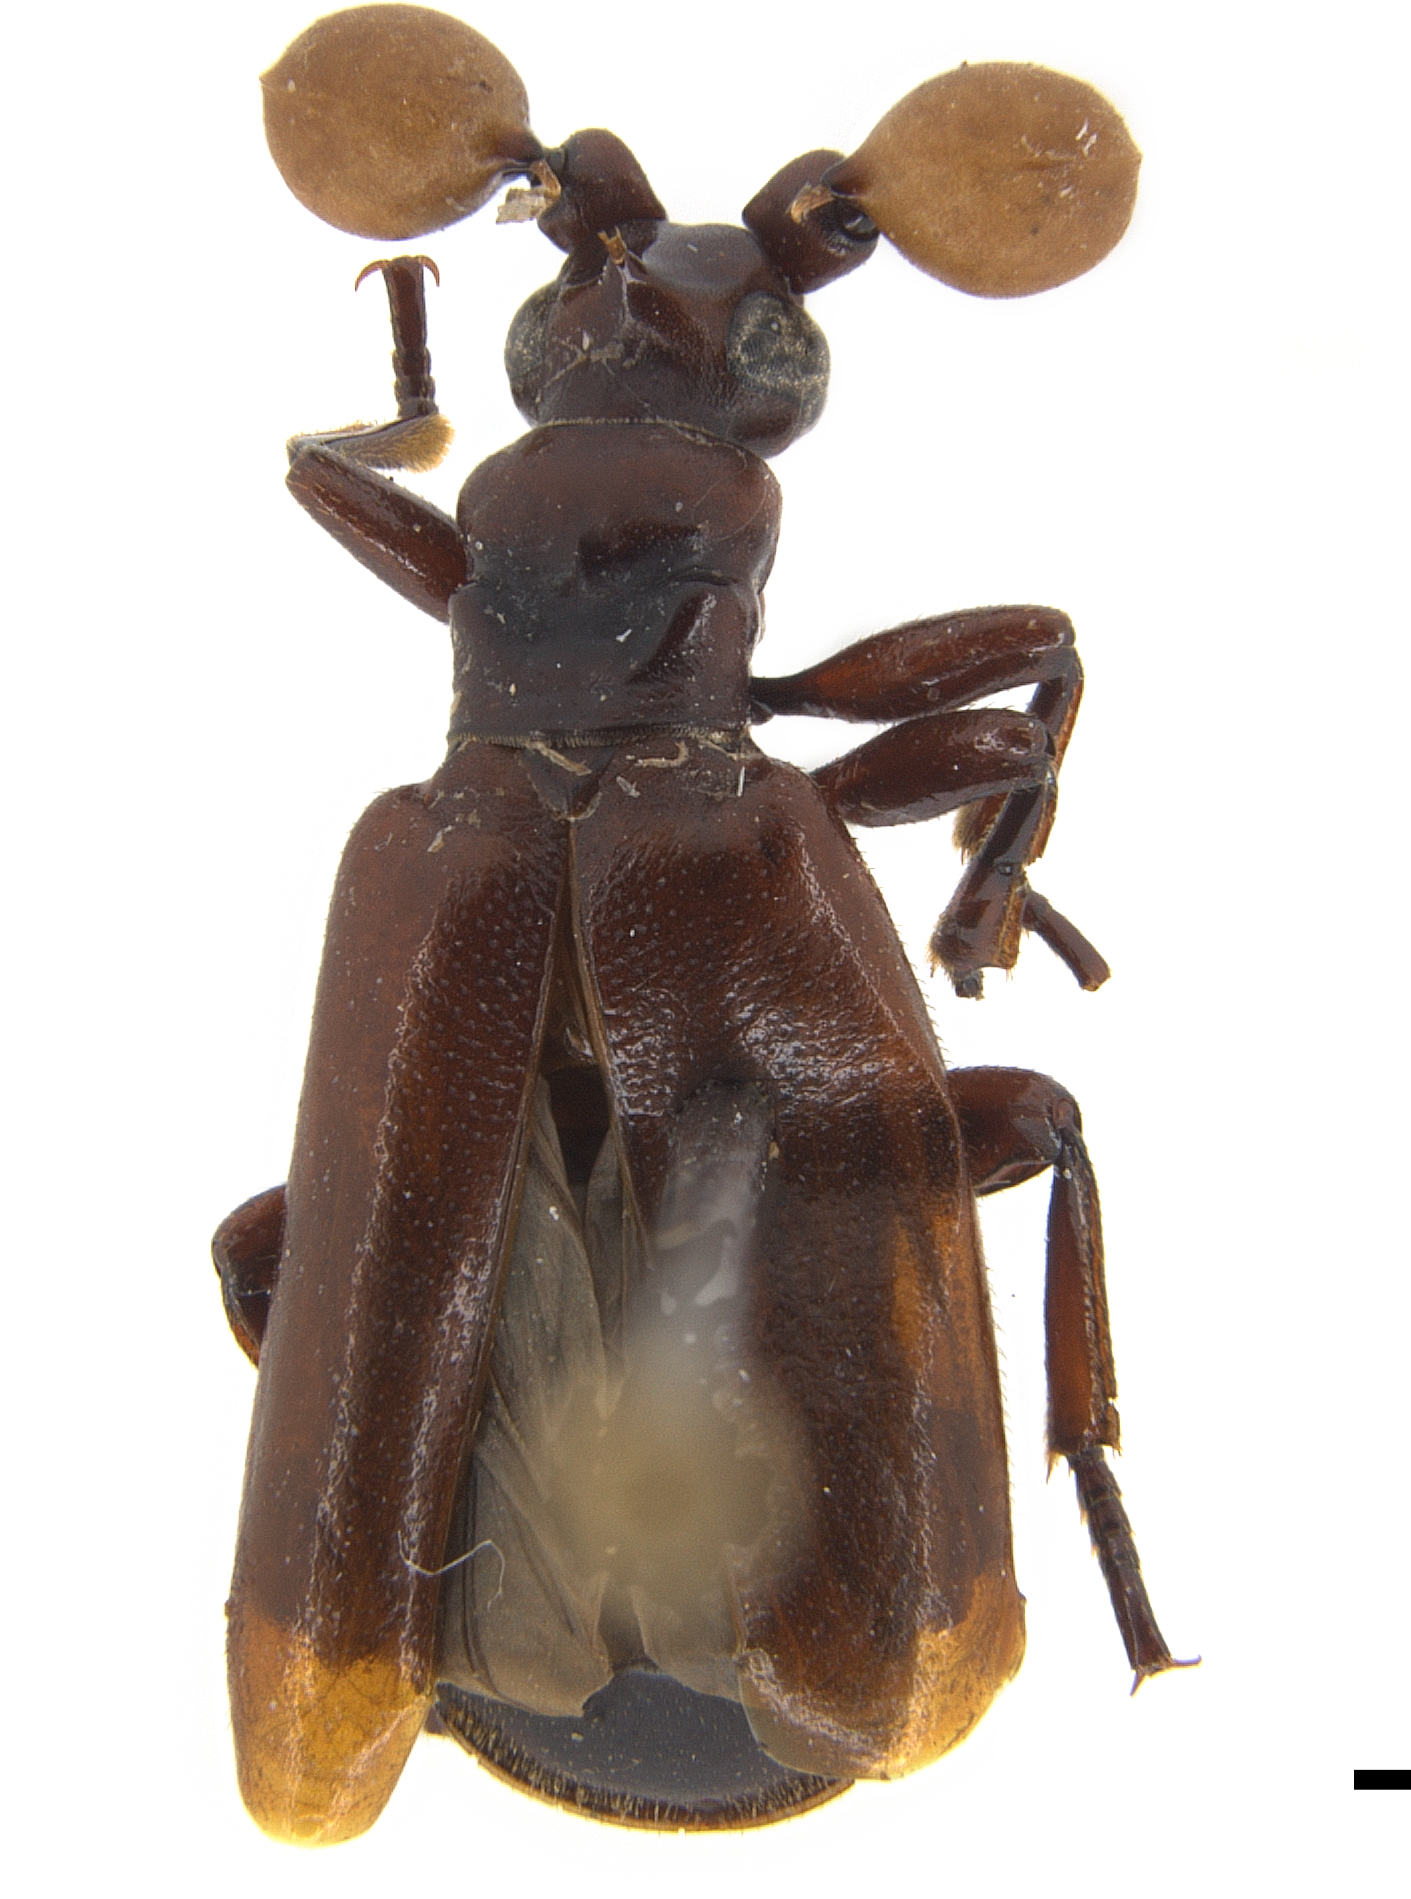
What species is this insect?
Katapaussus sphaerocerus (also Paussus sphaerocerus)
